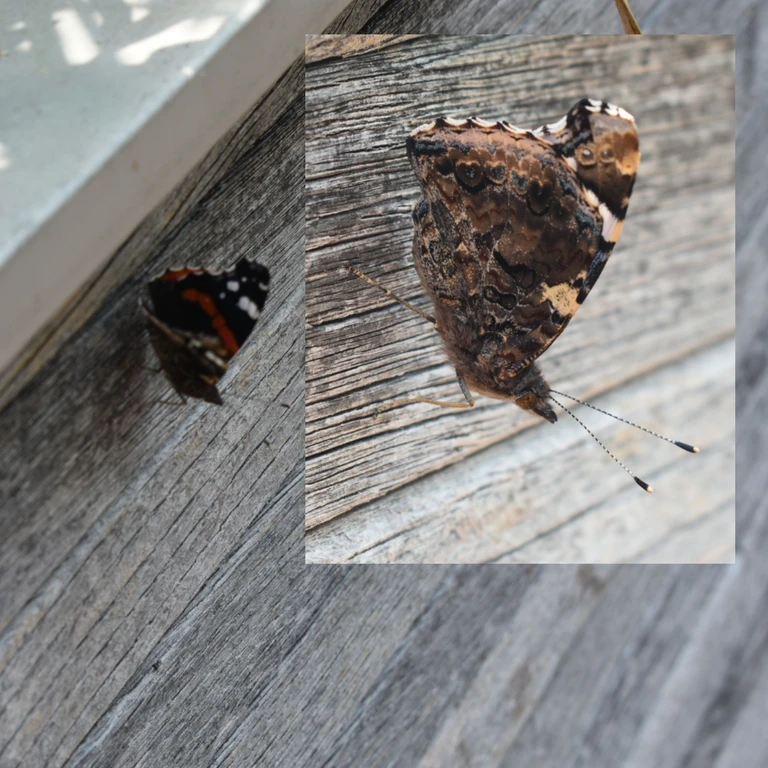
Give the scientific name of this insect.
Vanessa atalanta
